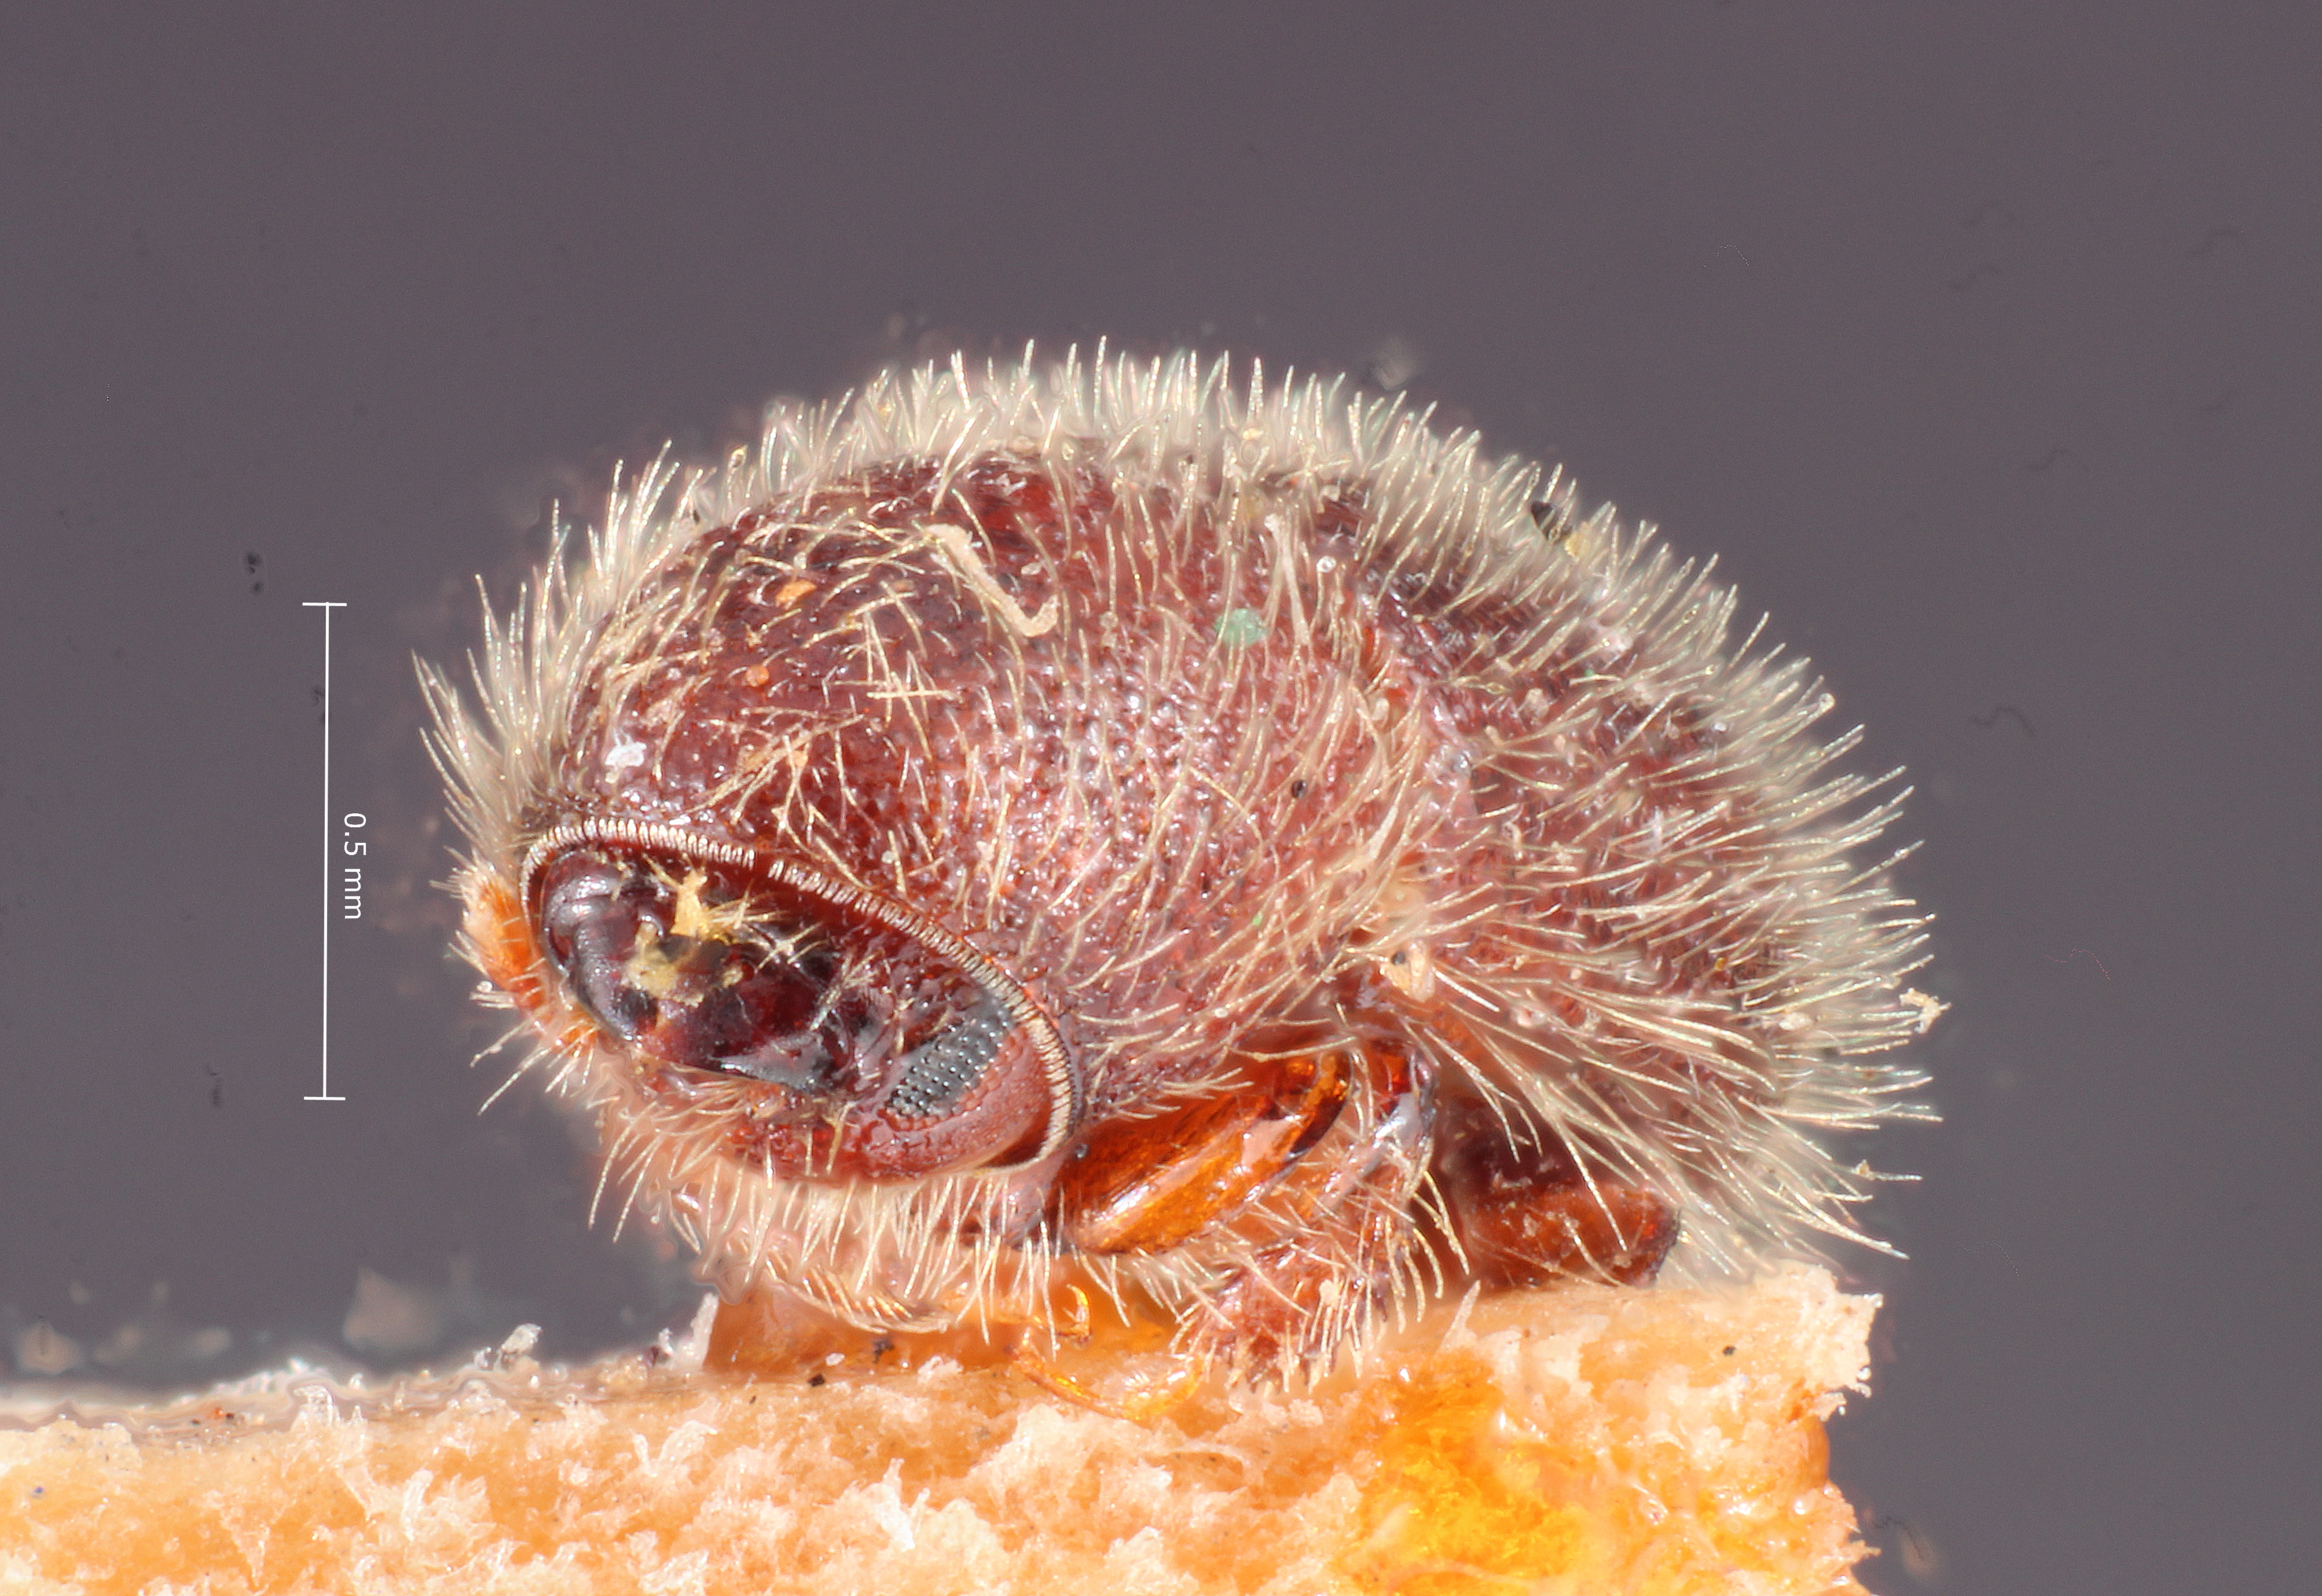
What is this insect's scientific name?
Xylocleptes knausi
